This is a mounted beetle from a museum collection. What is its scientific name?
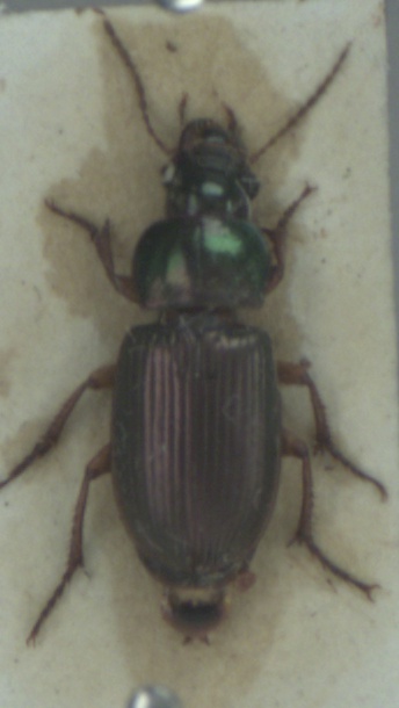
Harpalus affinis
